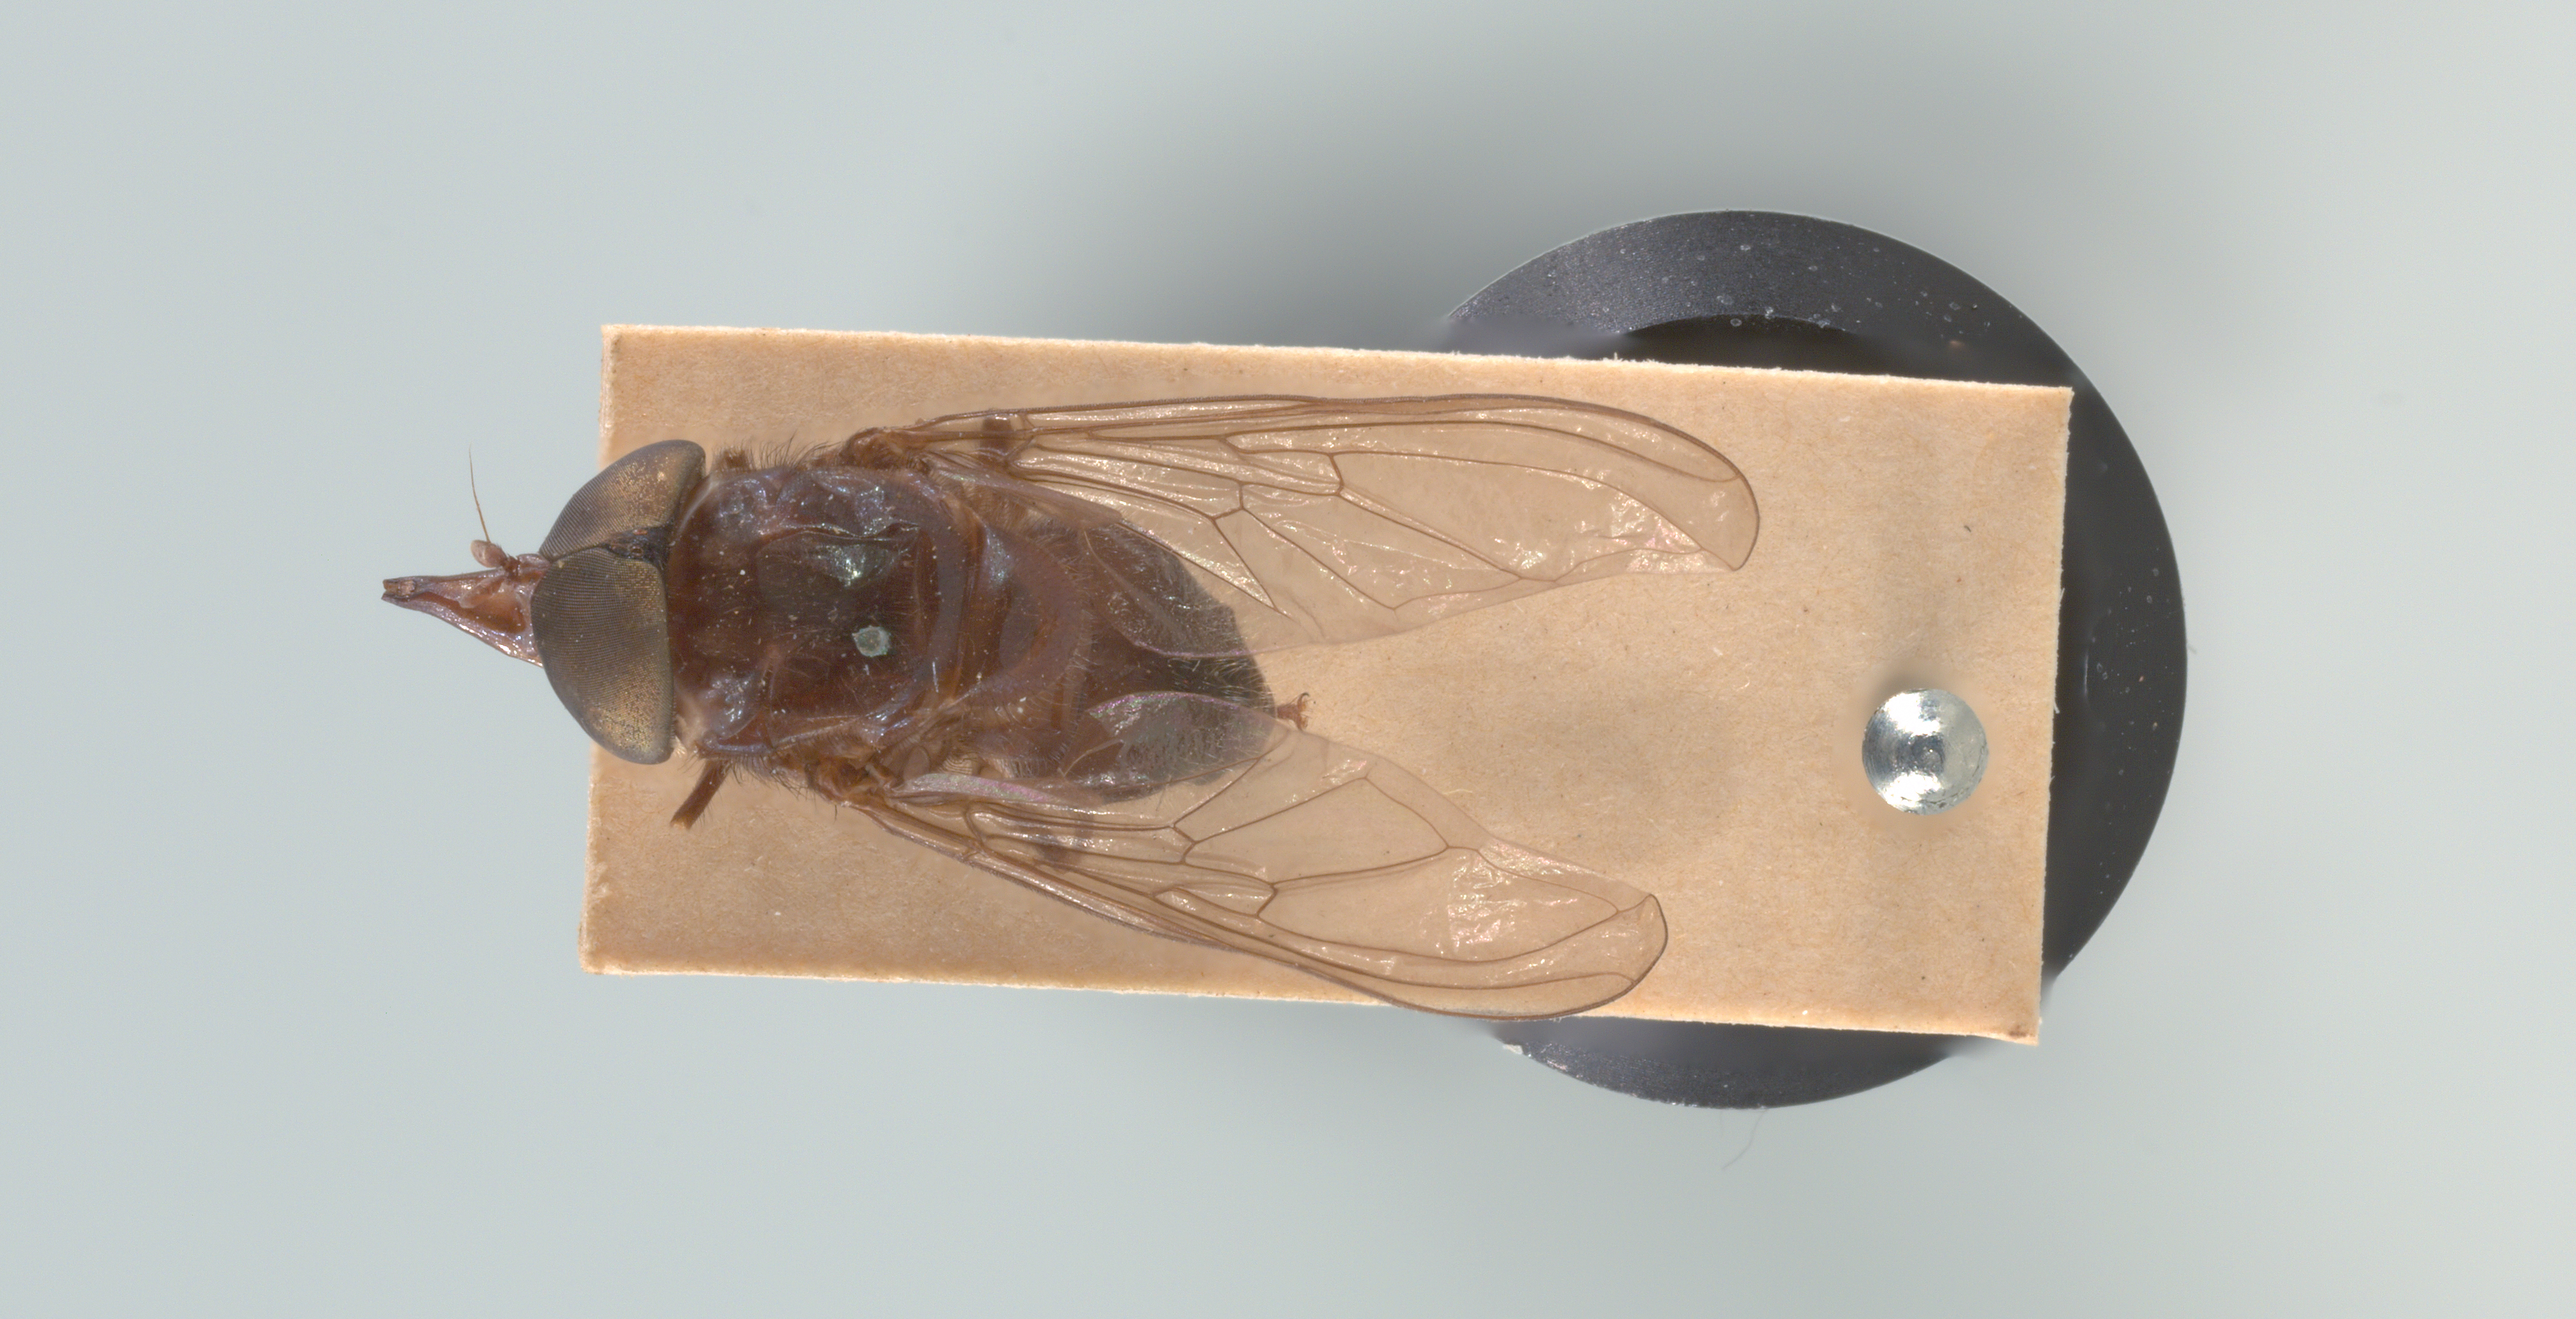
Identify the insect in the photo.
Rhingia fuscipes
